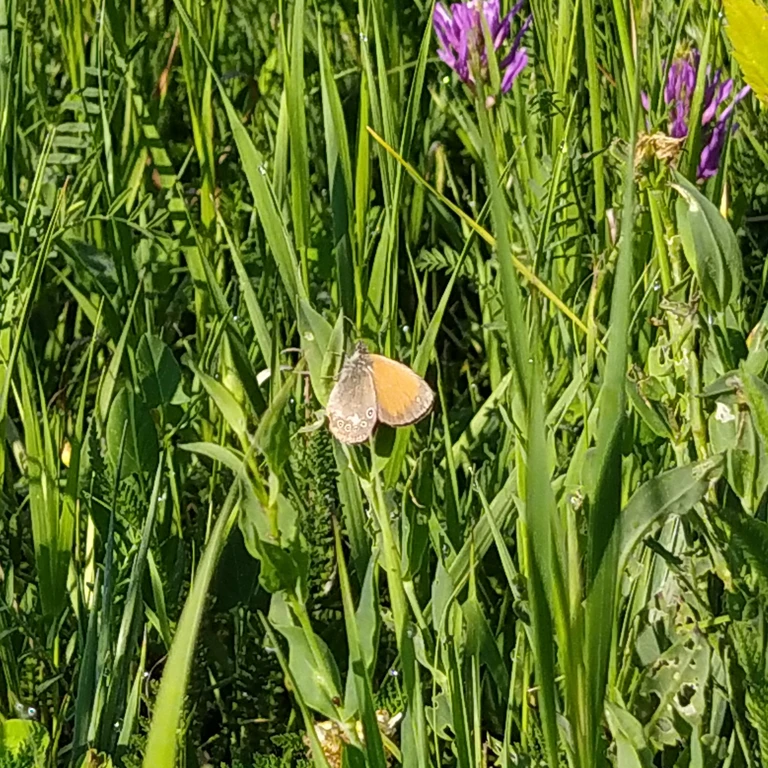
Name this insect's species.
Coenonympha glycerion (also Coenonympha iphis)
